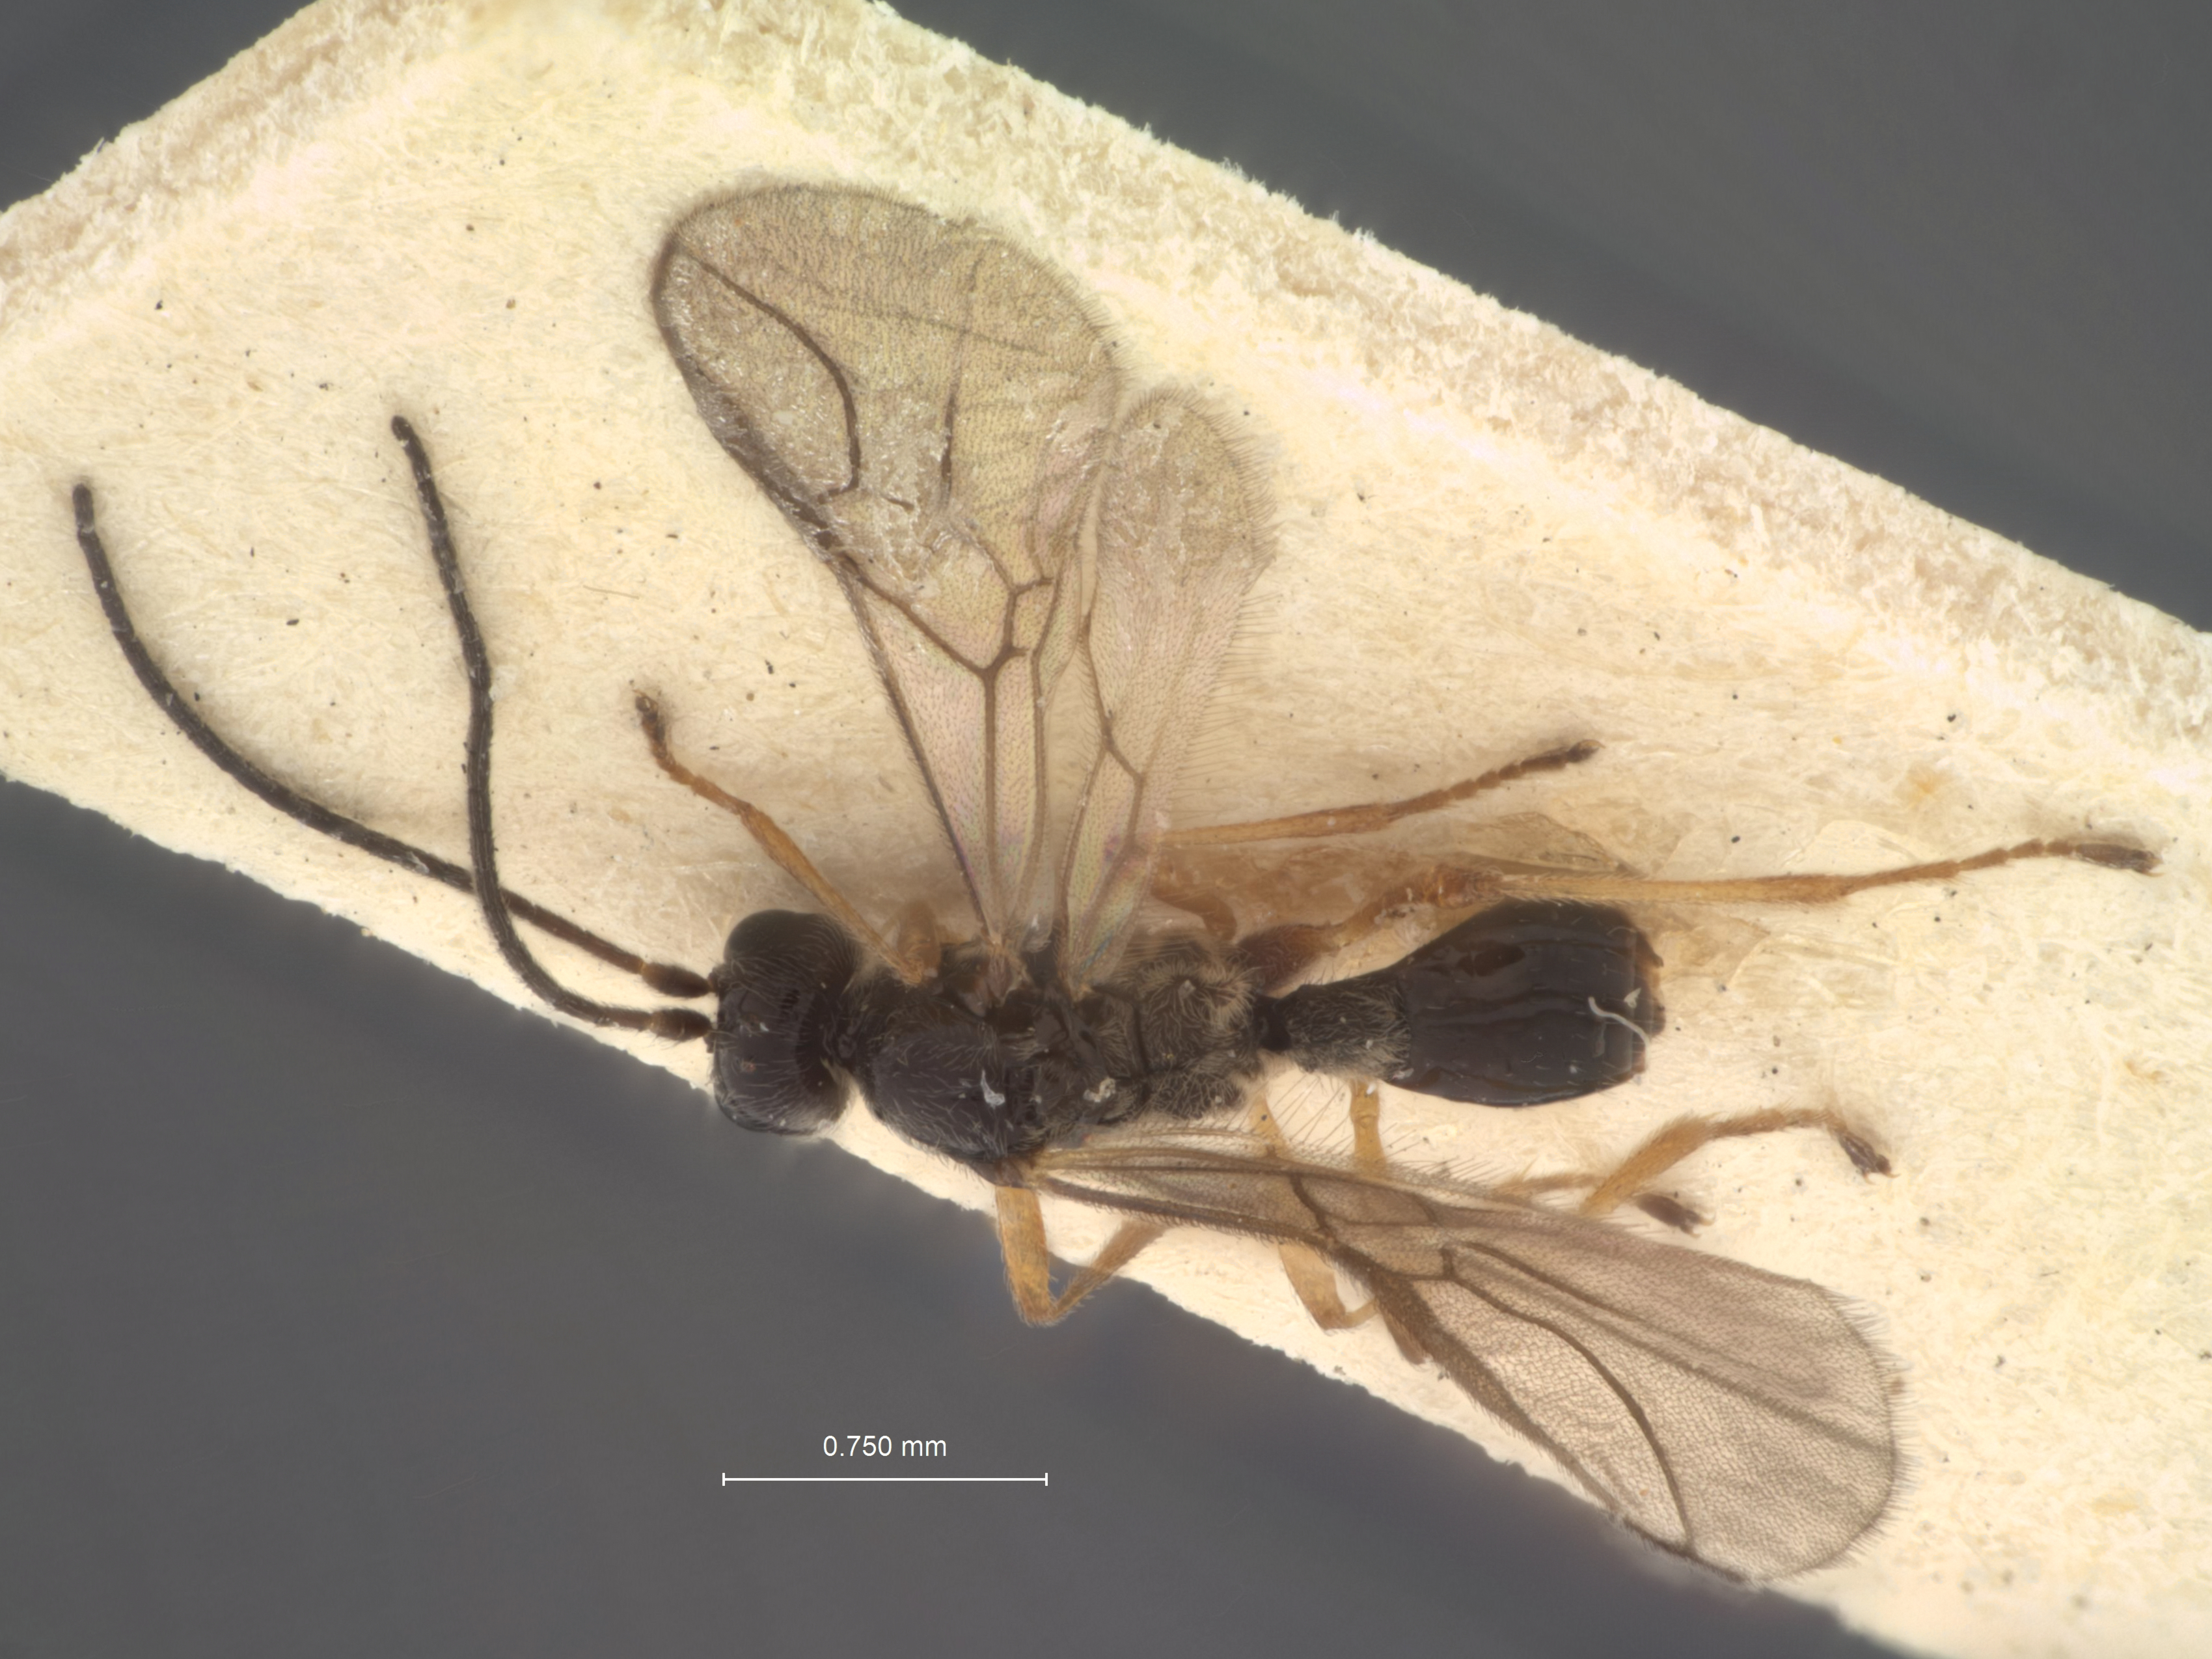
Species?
Gyrocampa lanigera
